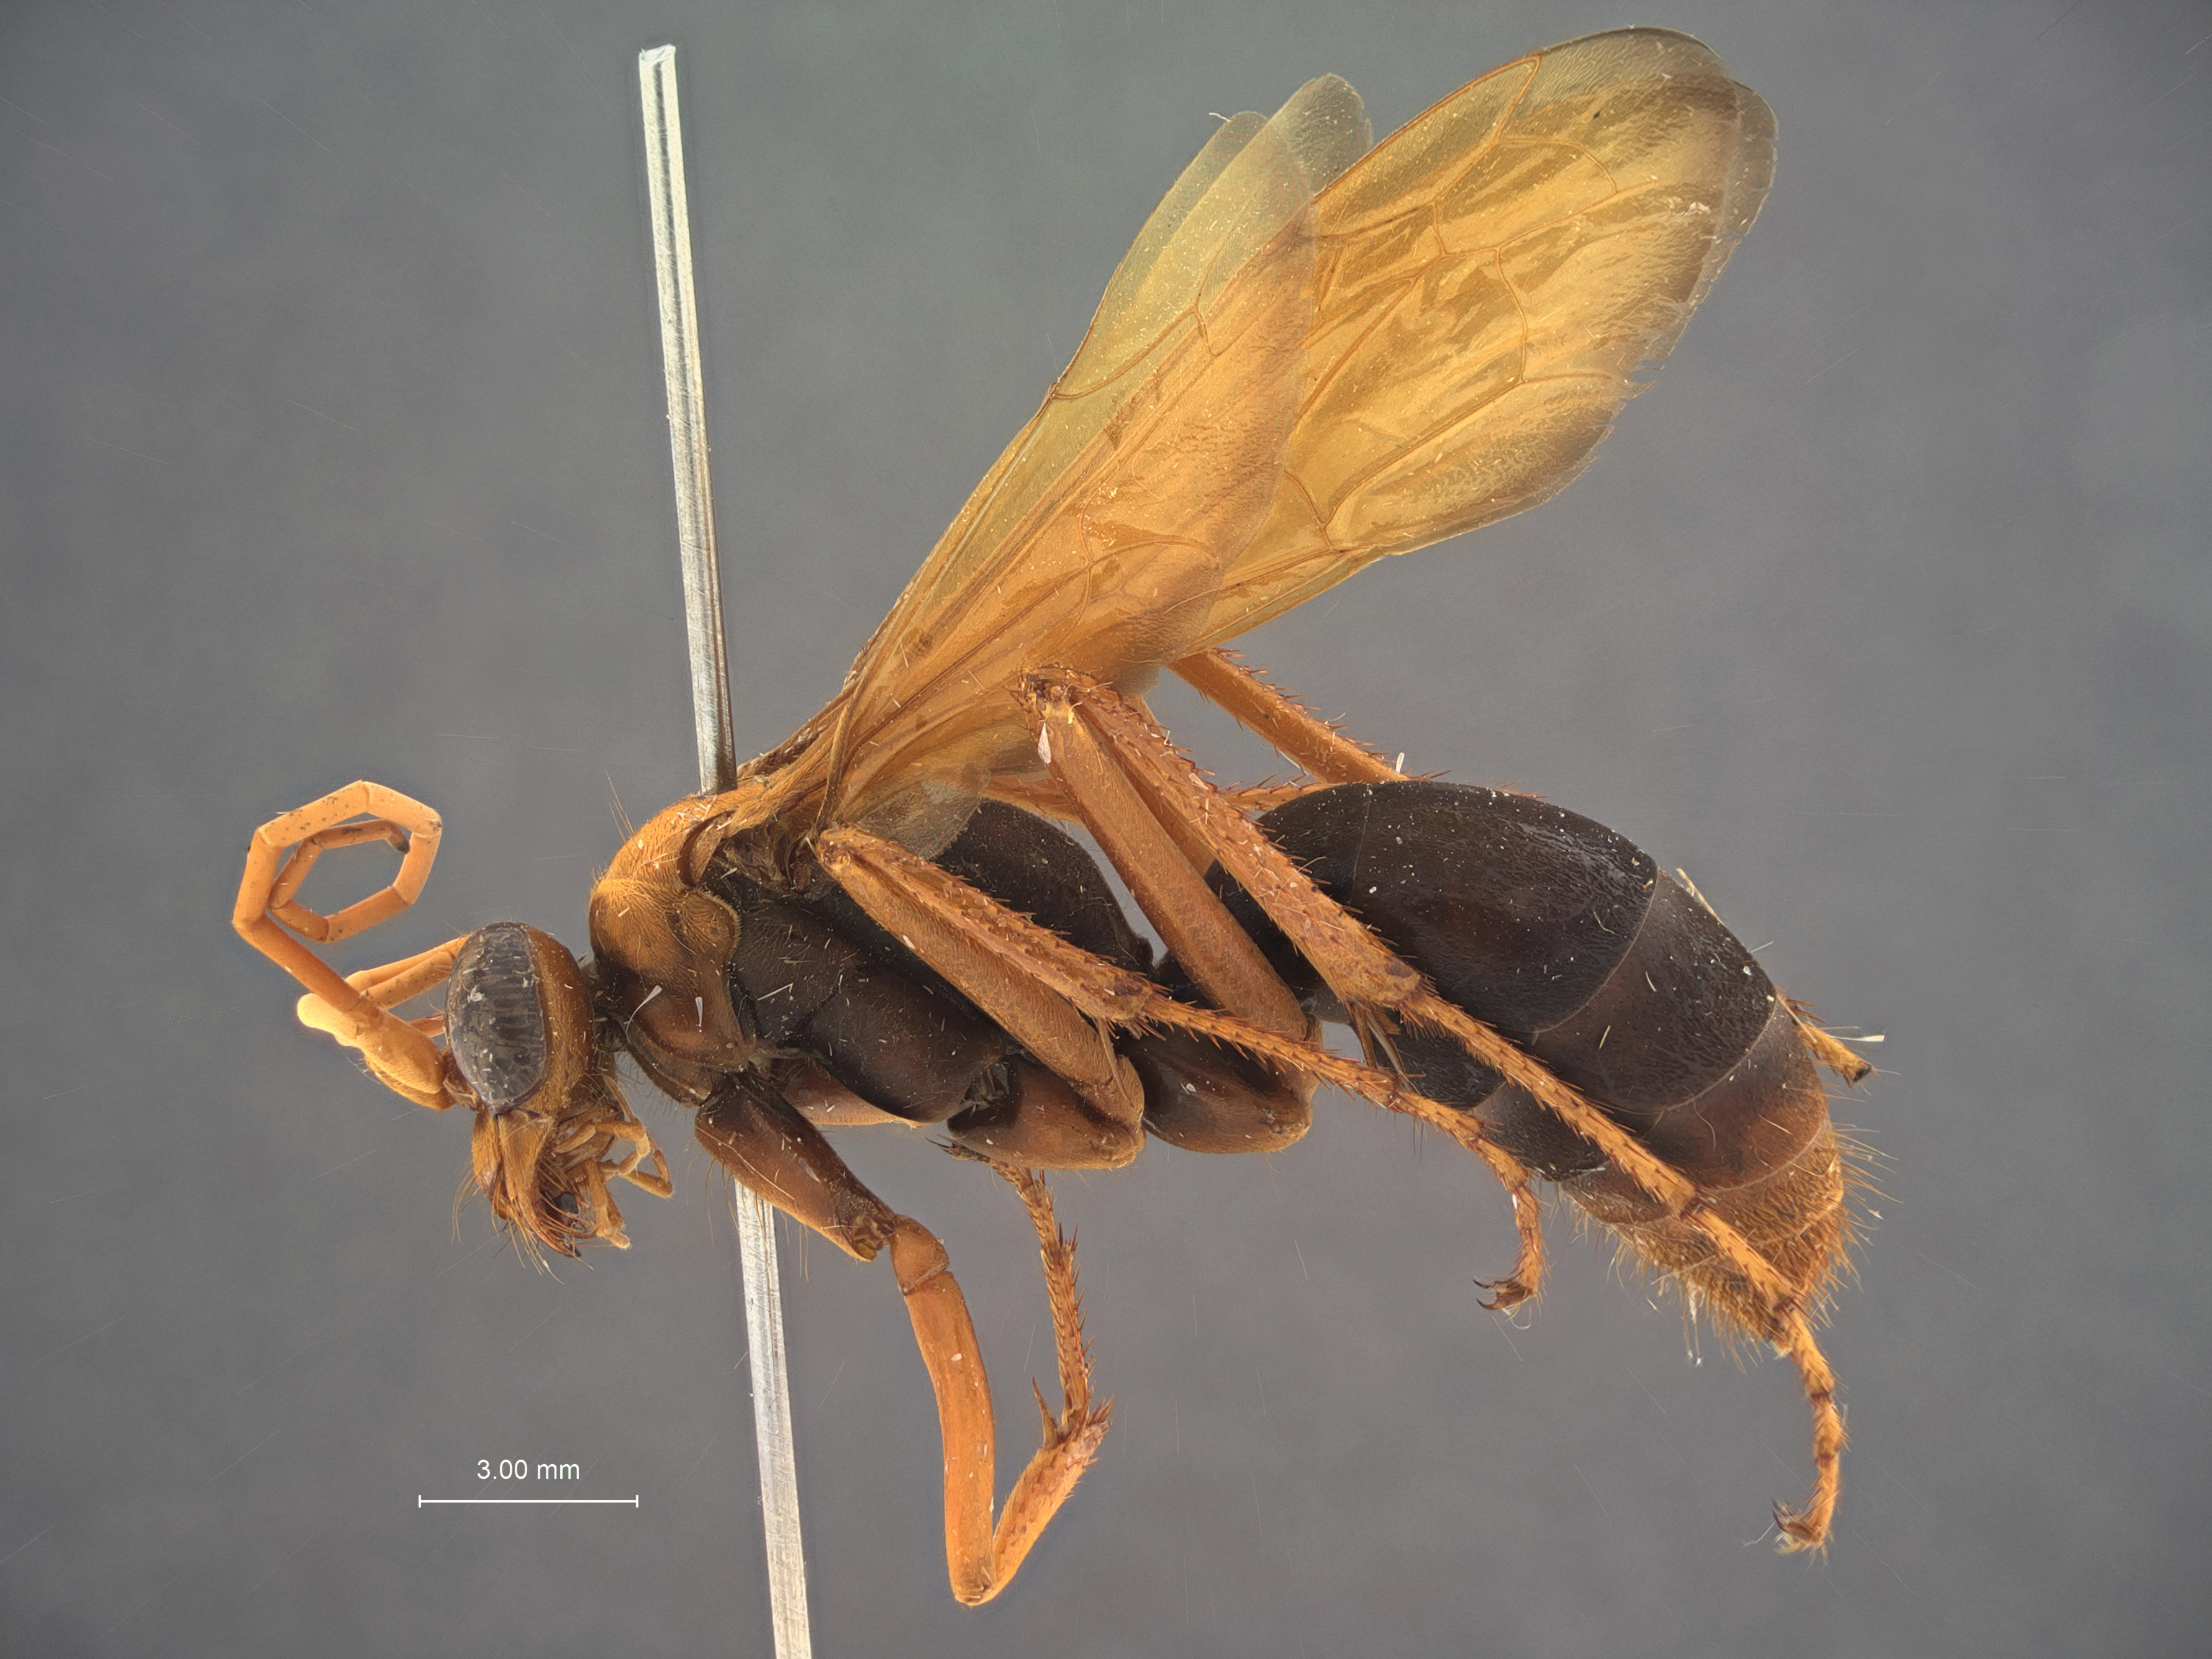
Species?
Leptodialepis ceylonica
